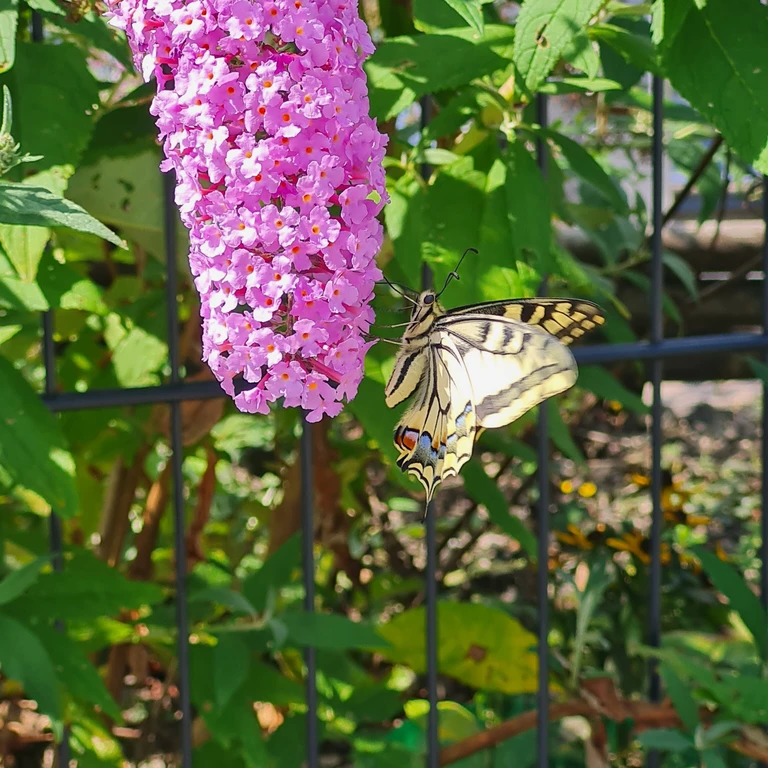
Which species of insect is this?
Papilio machaon
